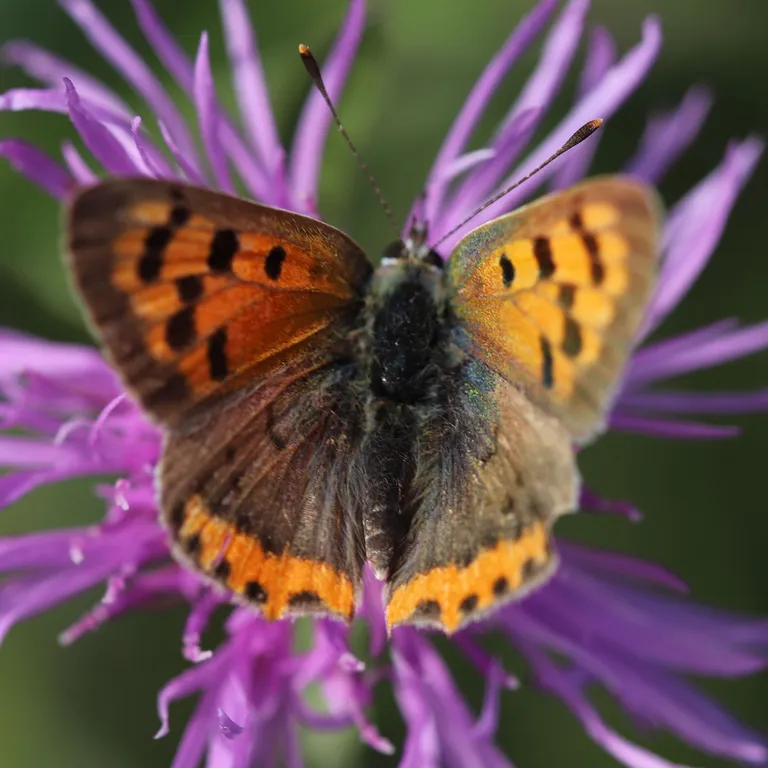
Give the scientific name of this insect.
Lycaena phlaeas
